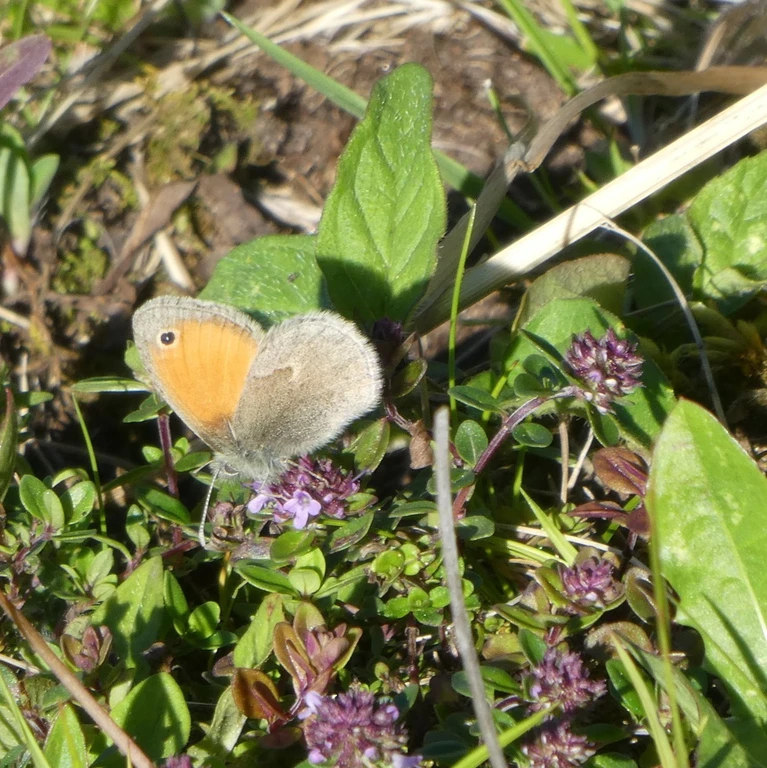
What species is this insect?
Coenonympha pamphilus
